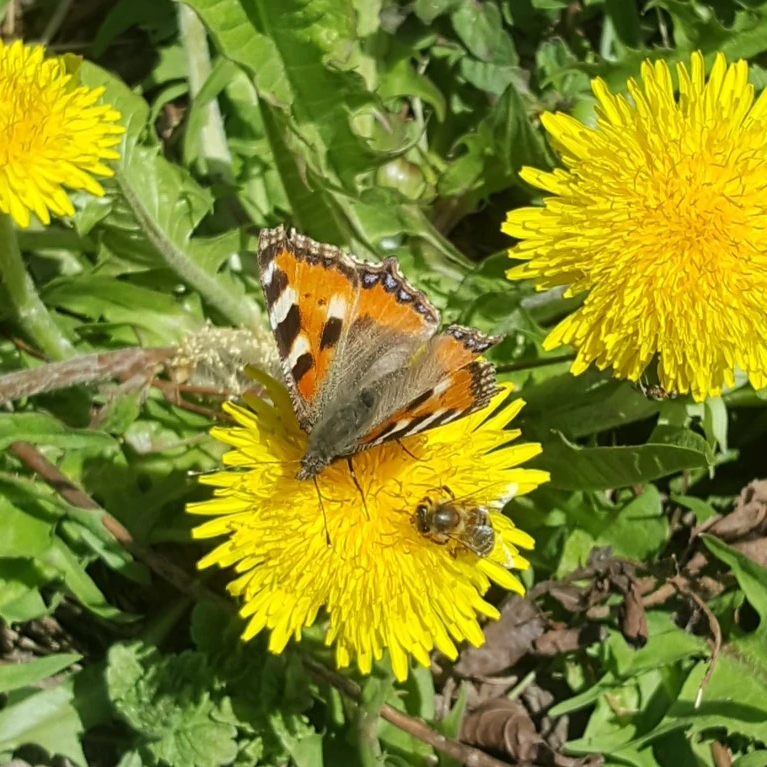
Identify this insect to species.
Aglais urticae
